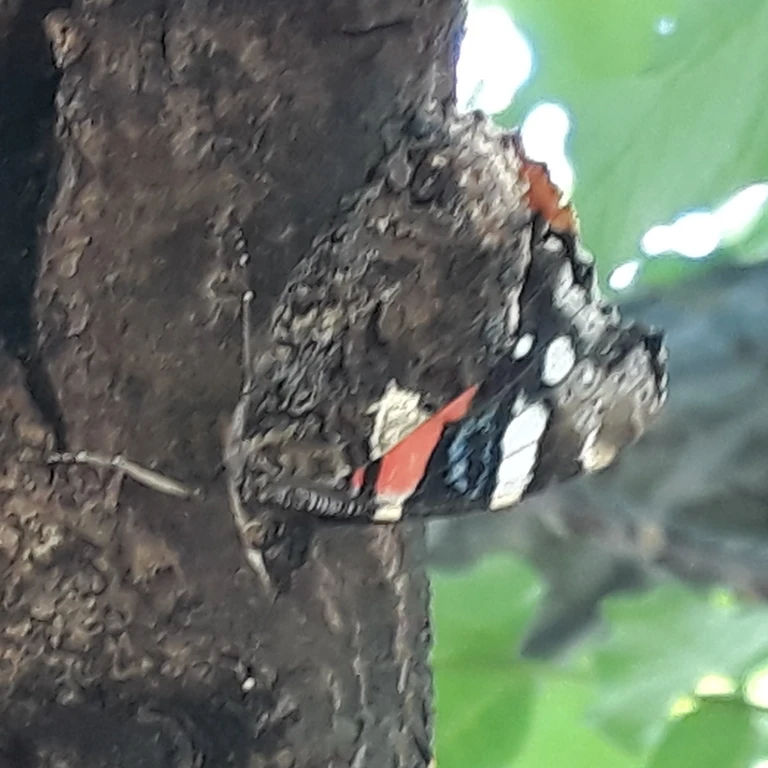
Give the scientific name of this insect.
Vanessa atalanta
